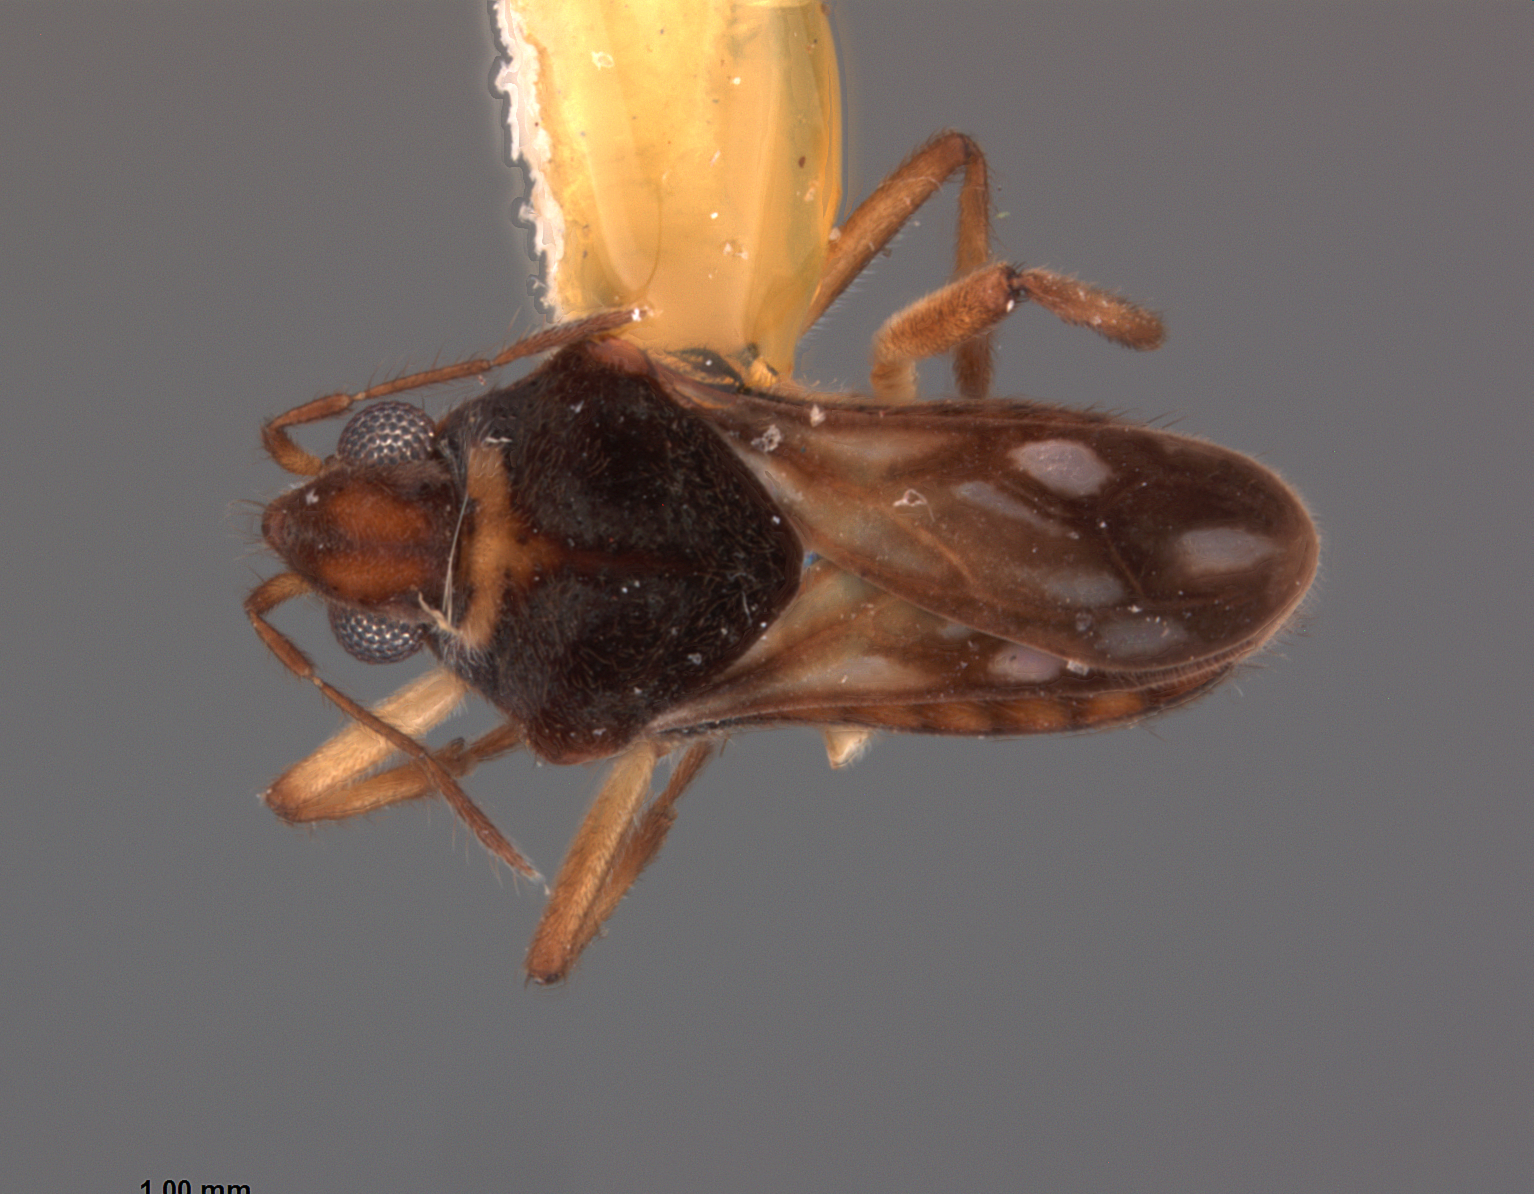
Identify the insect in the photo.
Microvelia portoricensis
